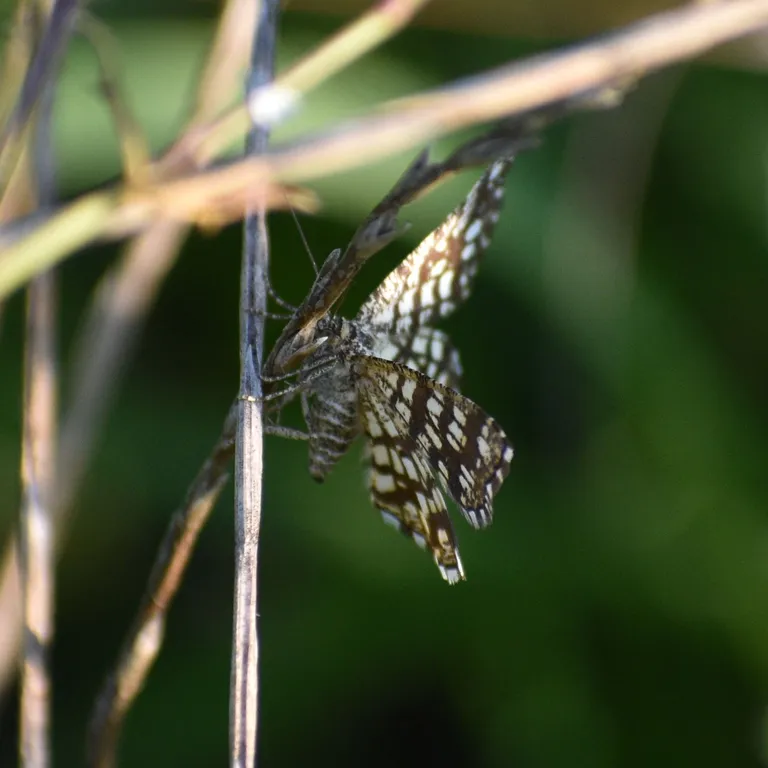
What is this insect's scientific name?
Chiasmia clathrata
